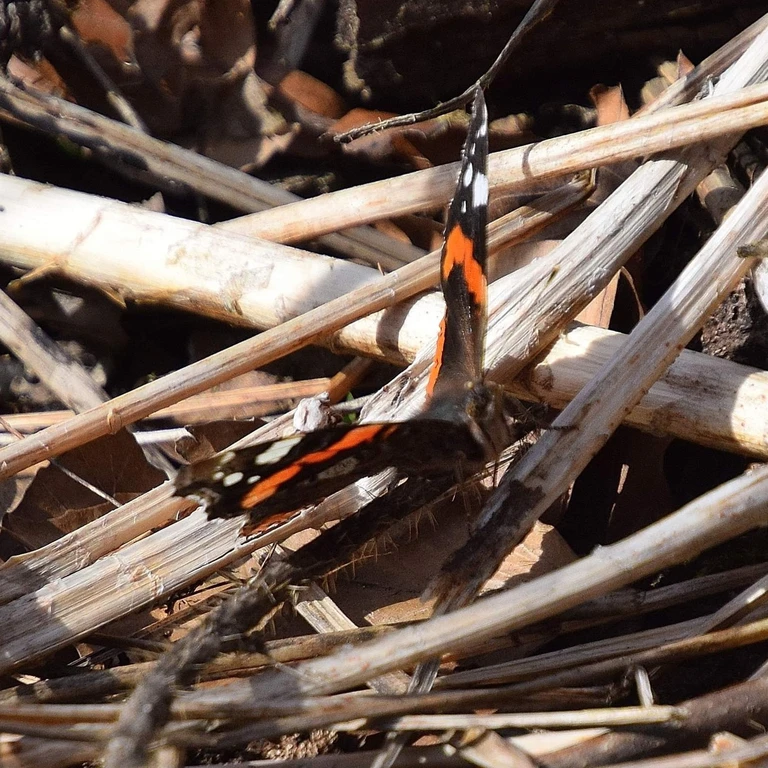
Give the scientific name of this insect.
Vanessa atalanta
